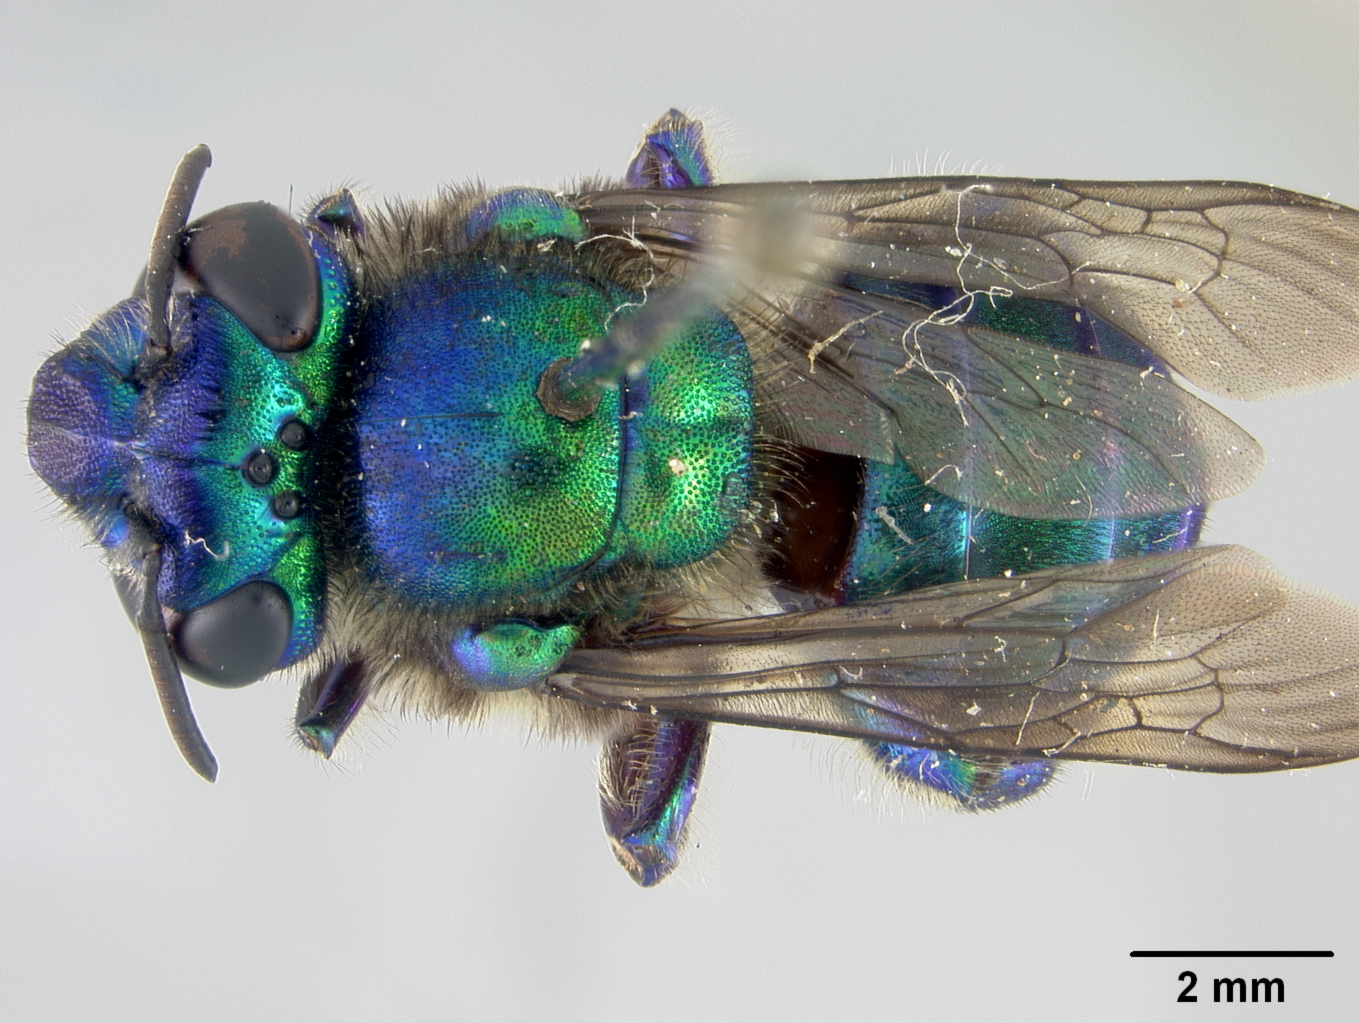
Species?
Euglossa maculilabris
